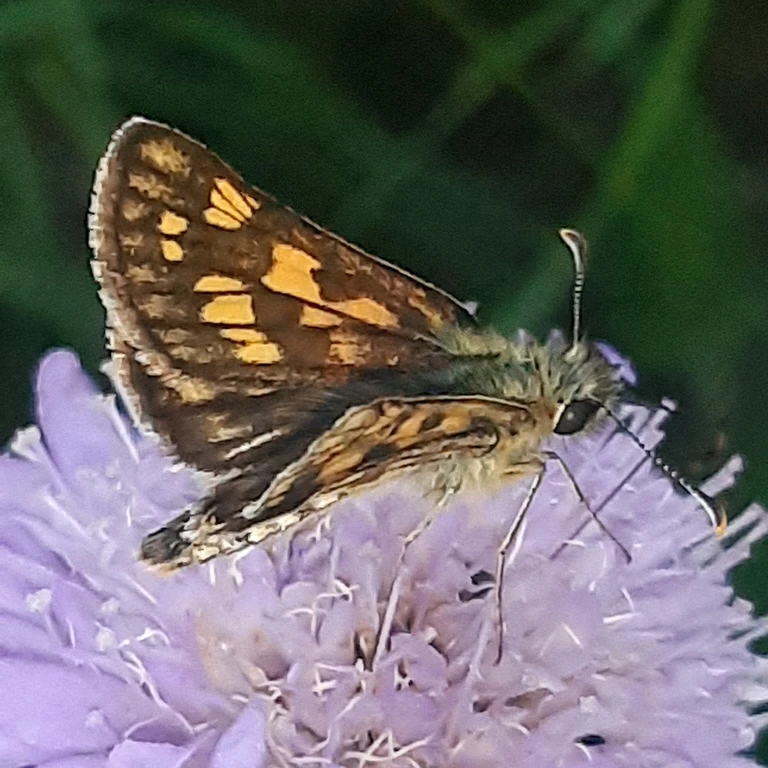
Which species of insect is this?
Carterocephalus palaemon
